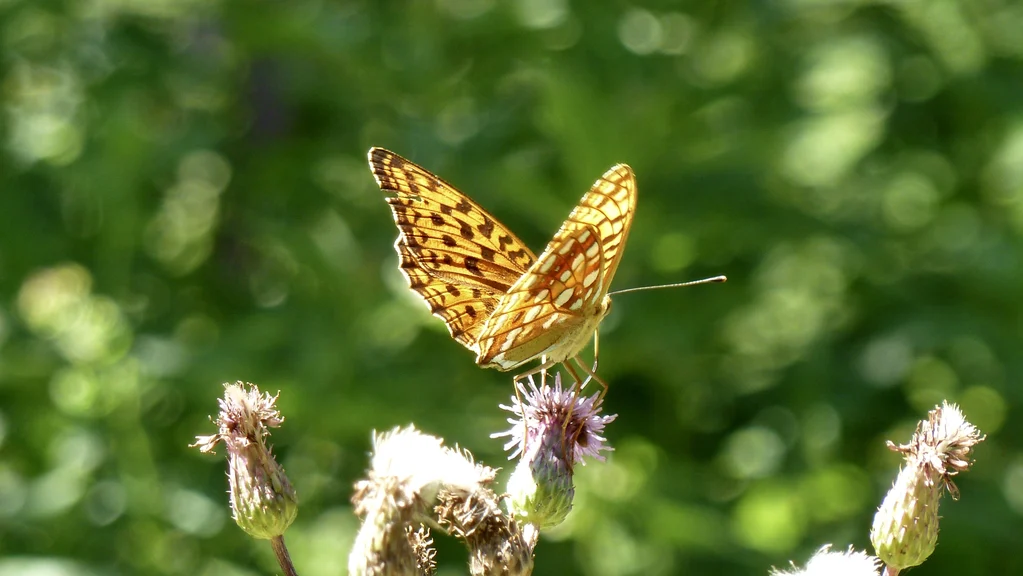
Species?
Fabriciana adippe
